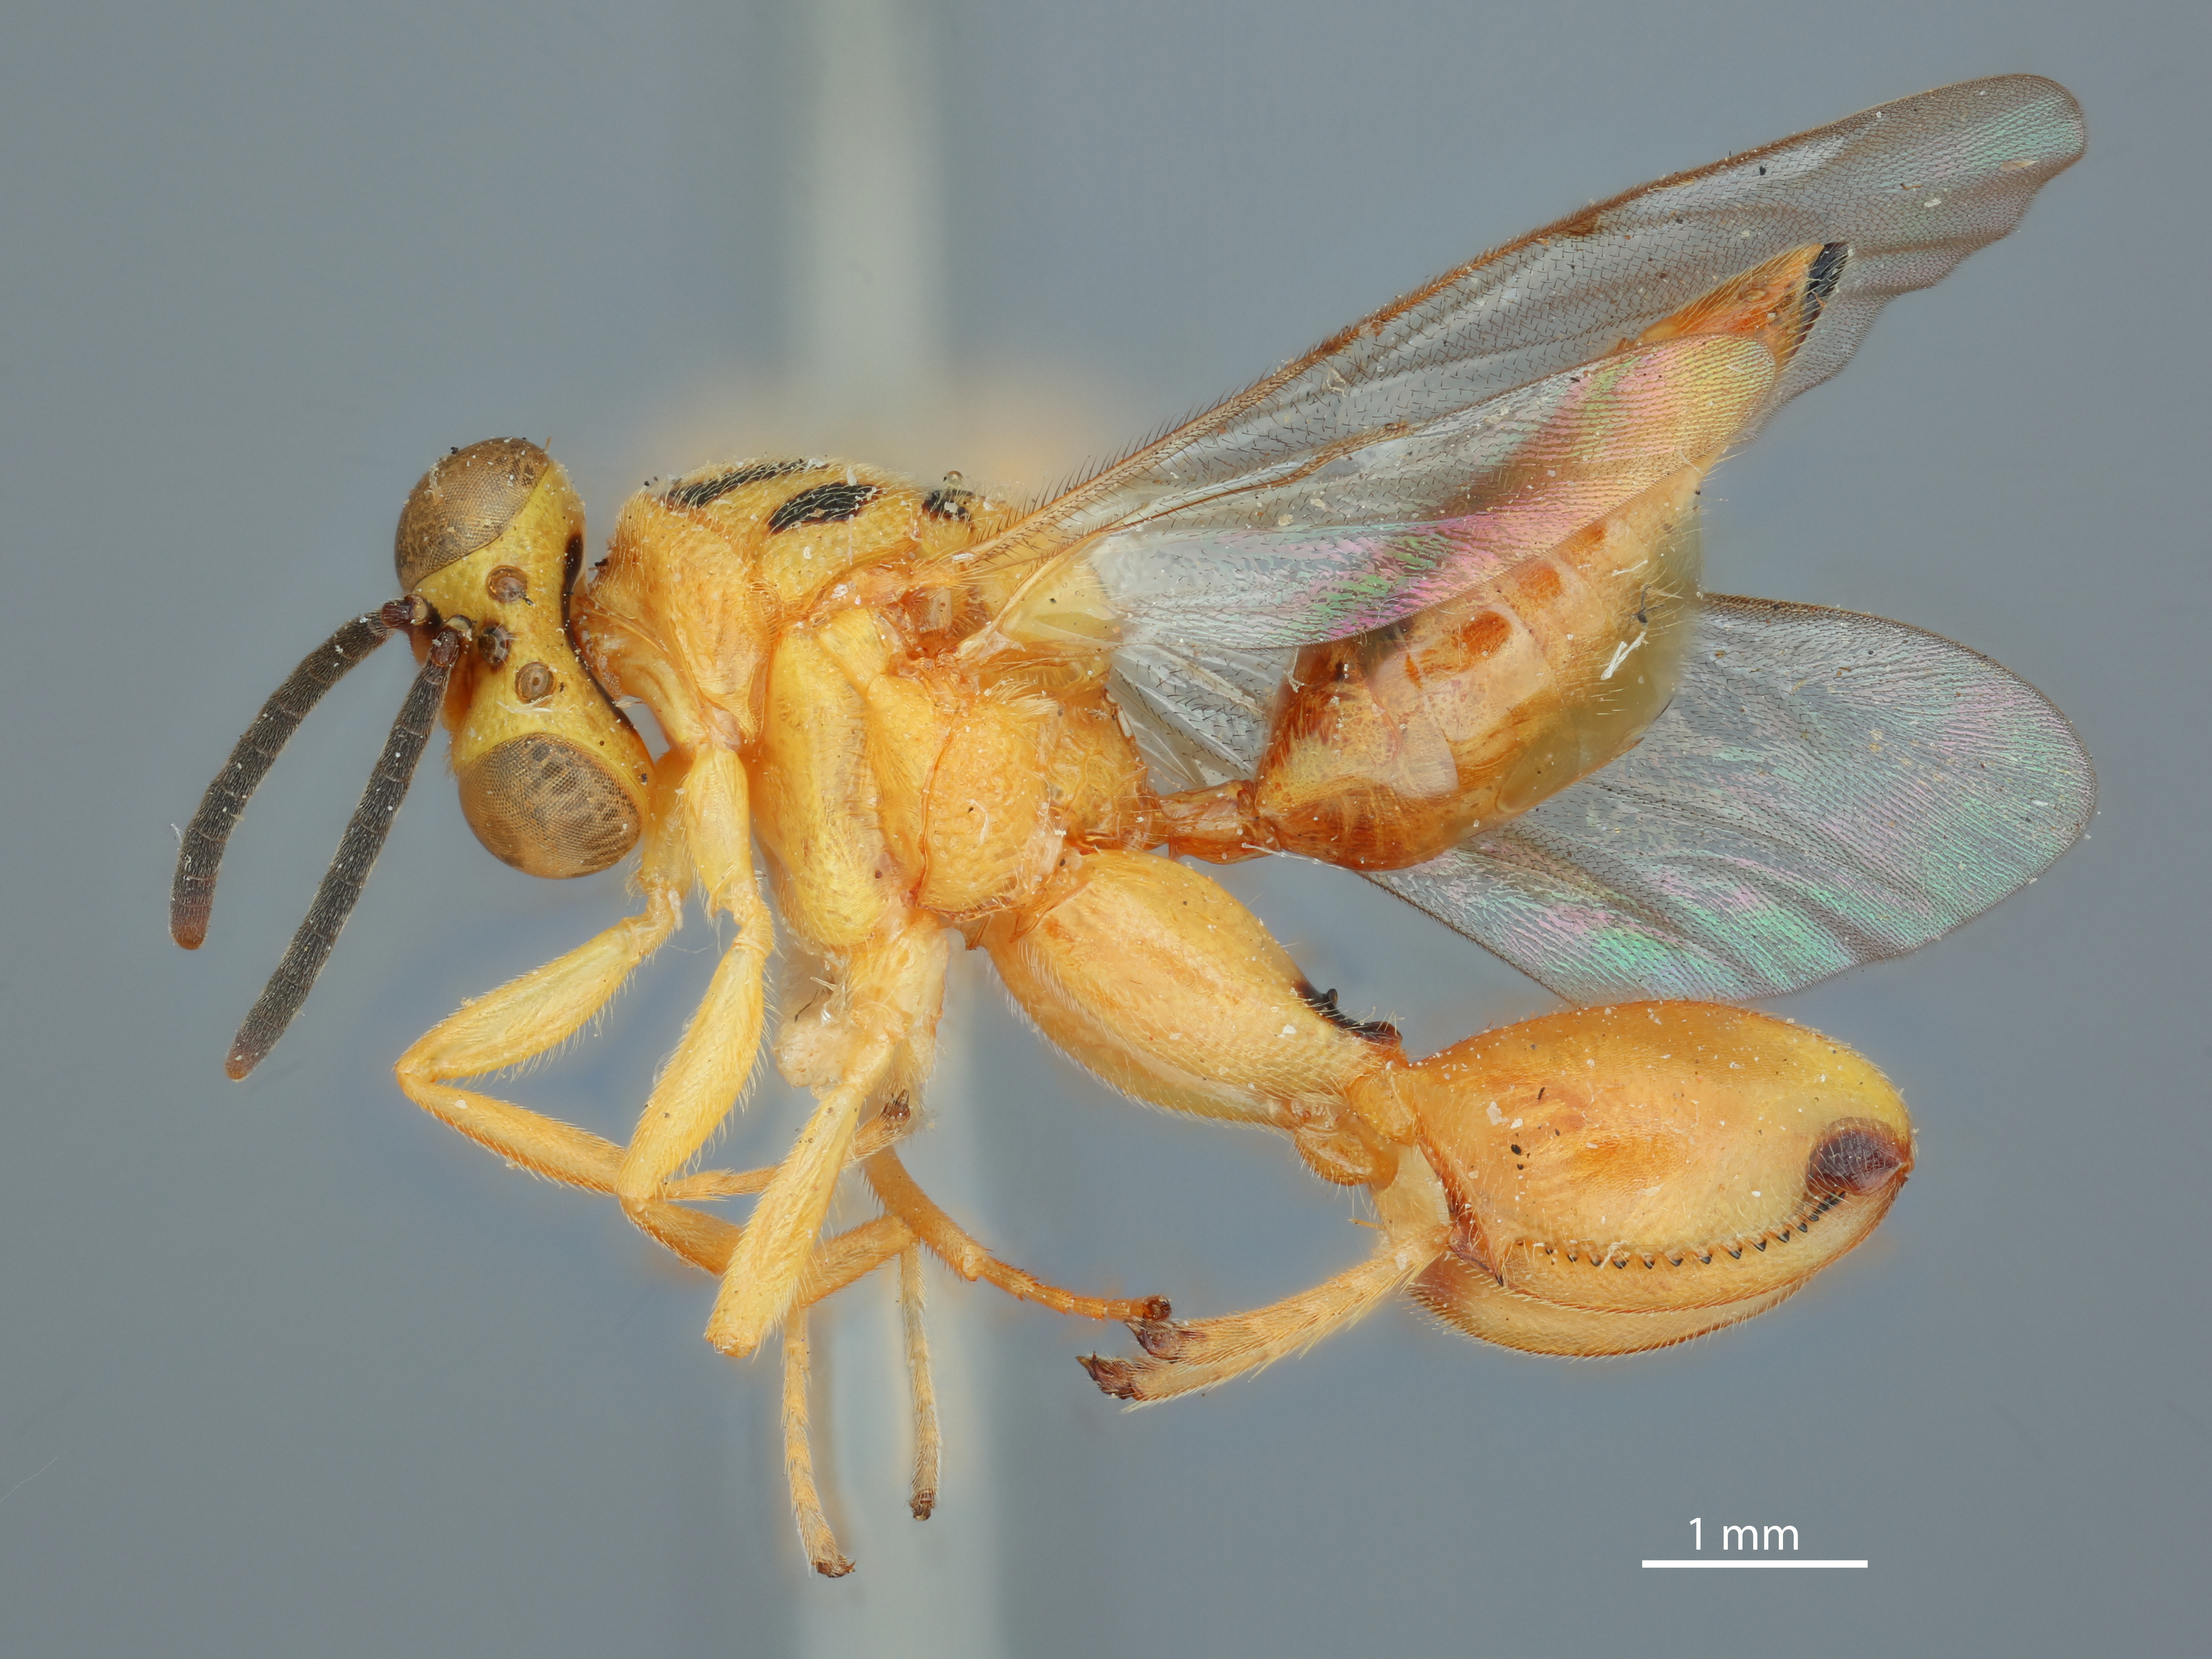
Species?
Spilochalcis fulleri
